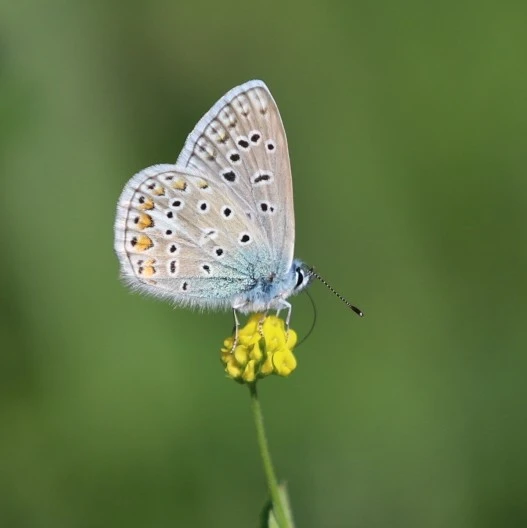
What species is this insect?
Polyommatus icarus
